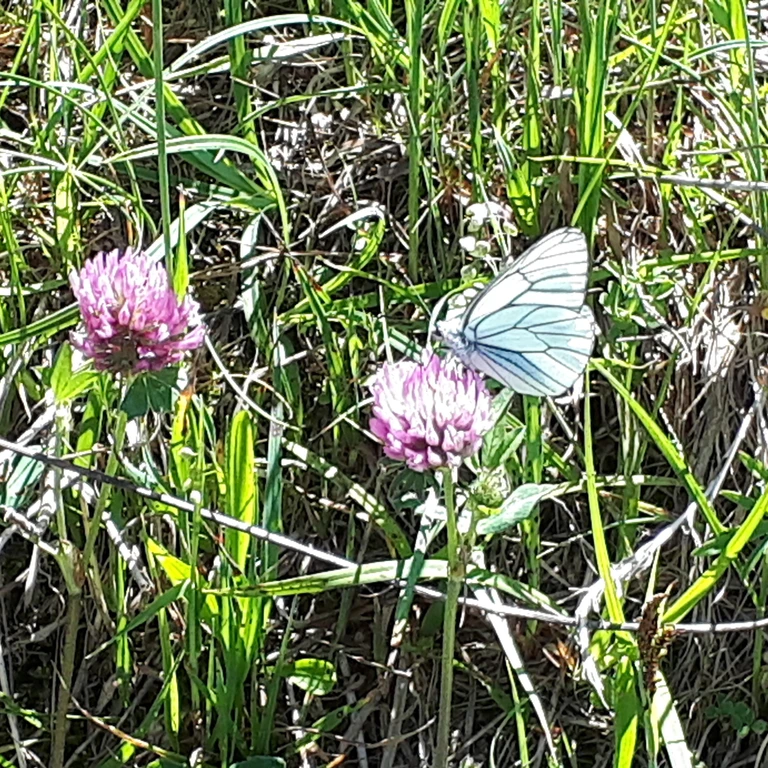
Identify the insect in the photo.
Aporia crataegi
